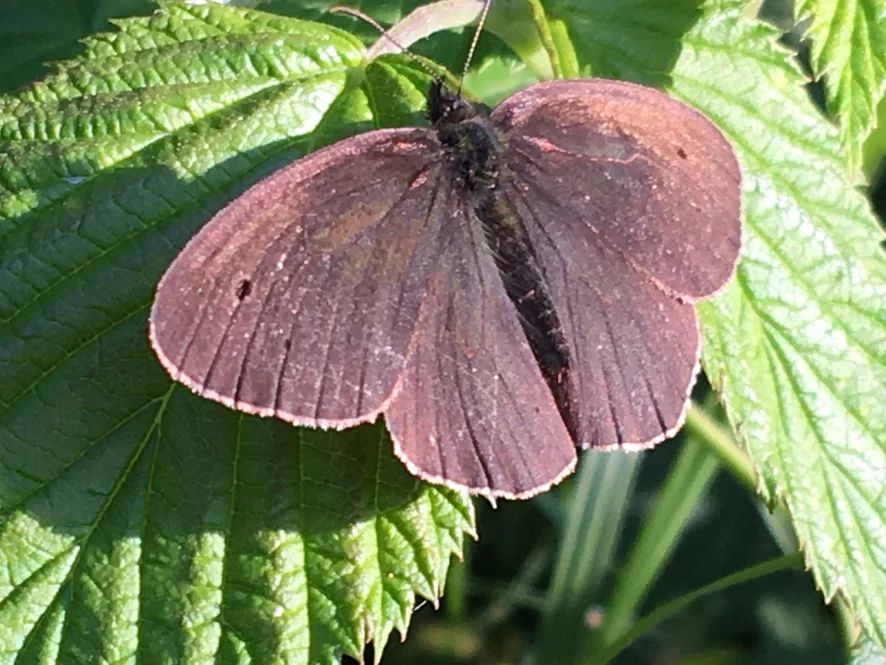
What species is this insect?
Aphantopus hyperantus
